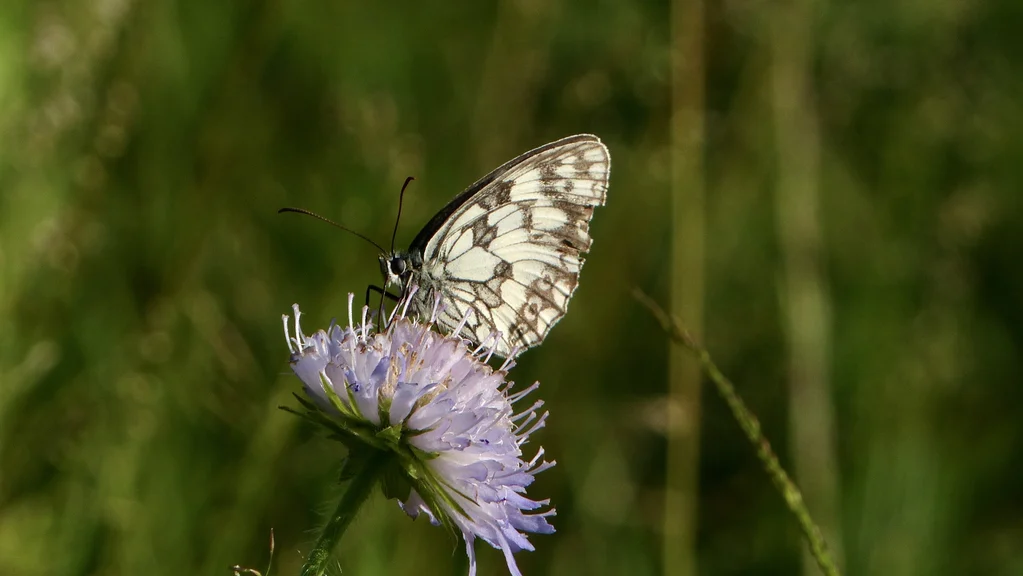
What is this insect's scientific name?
Melanargia galathea
